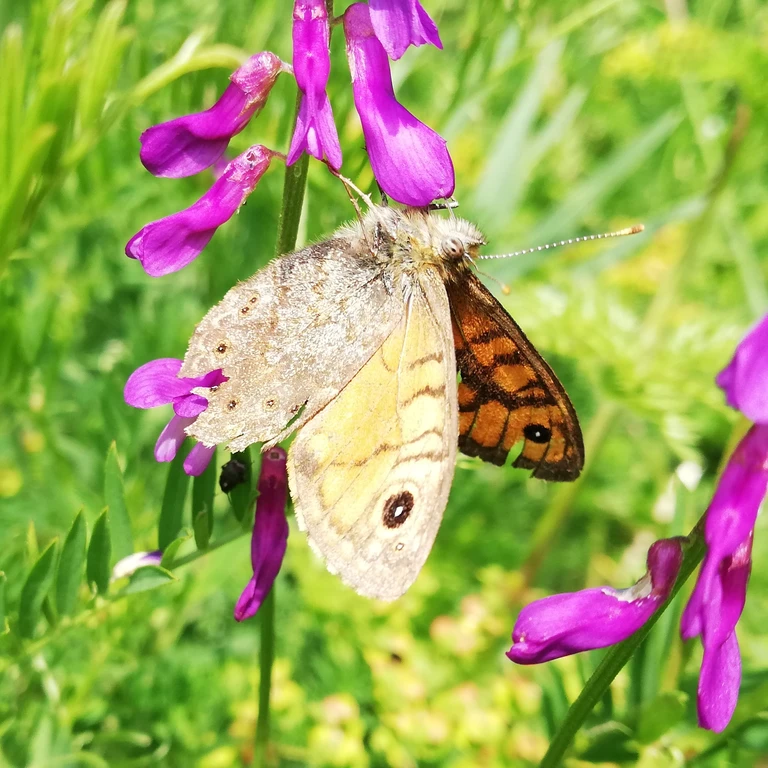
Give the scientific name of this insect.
Lasiommata megera (also Pararge megera)
